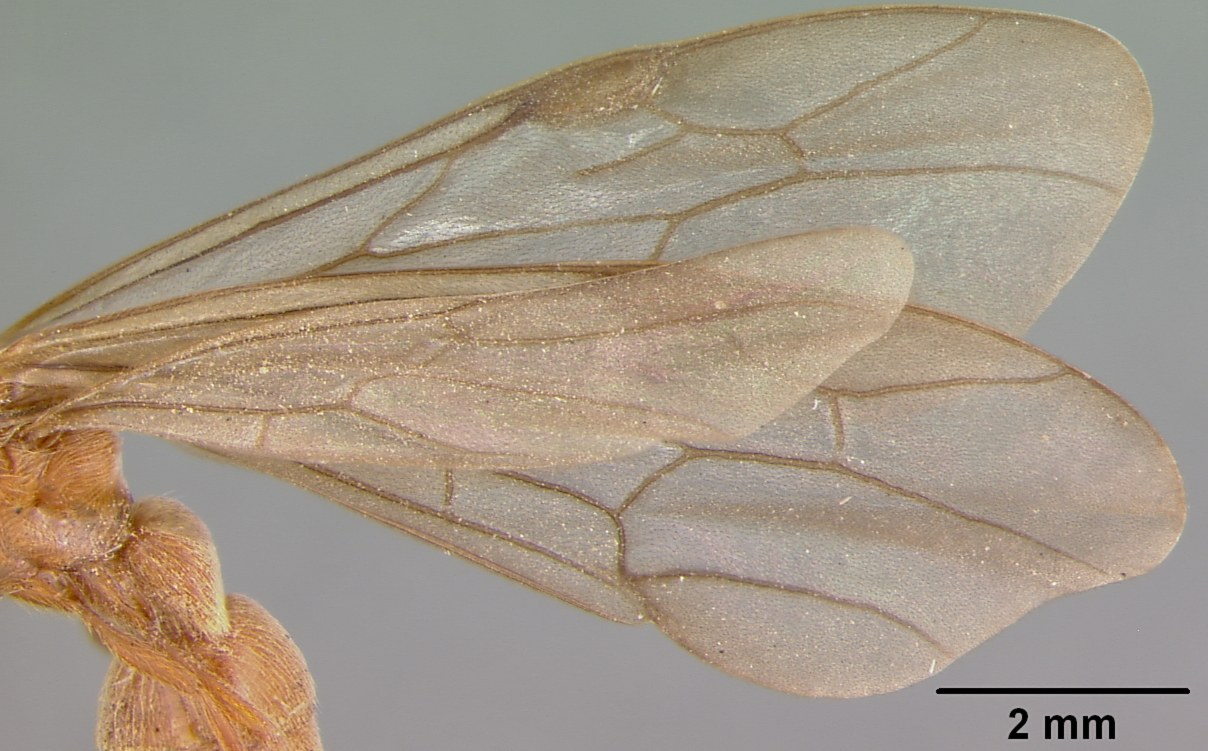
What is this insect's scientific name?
Neivamyrmex macropterus
